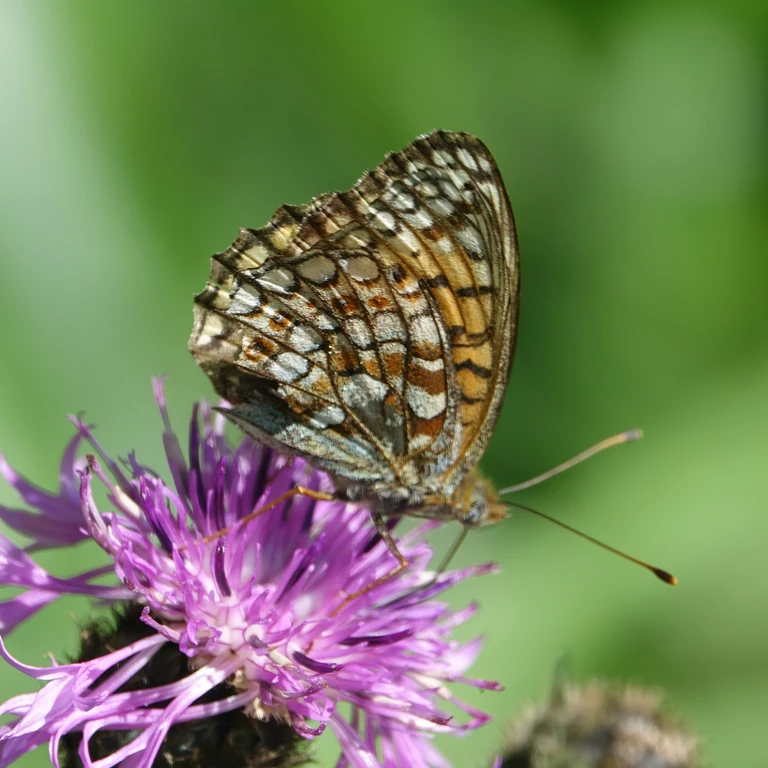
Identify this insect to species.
Fabriciana niobe
